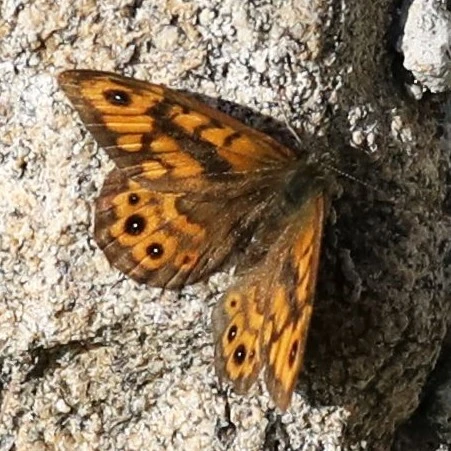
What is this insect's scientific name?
Lasiommata megera (also Pararge megera)
